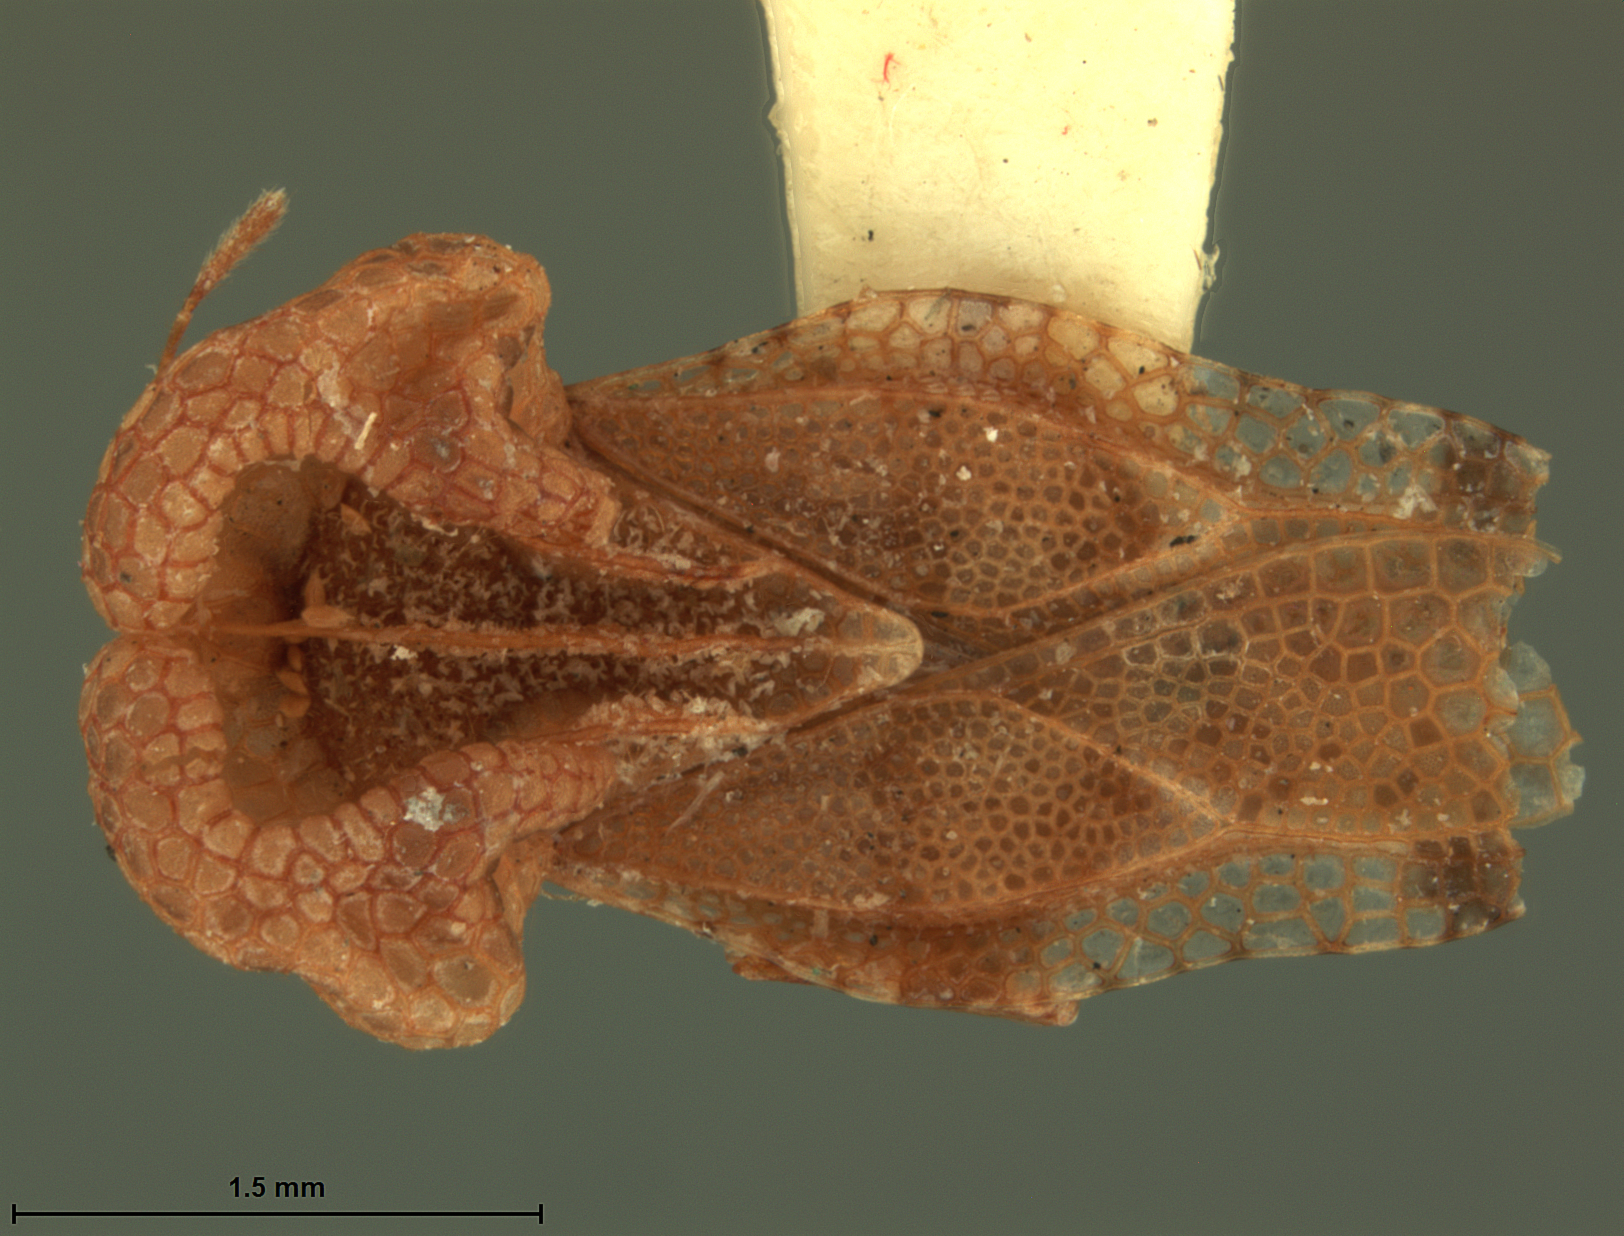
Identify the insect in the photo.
Zeiratingis dissita
